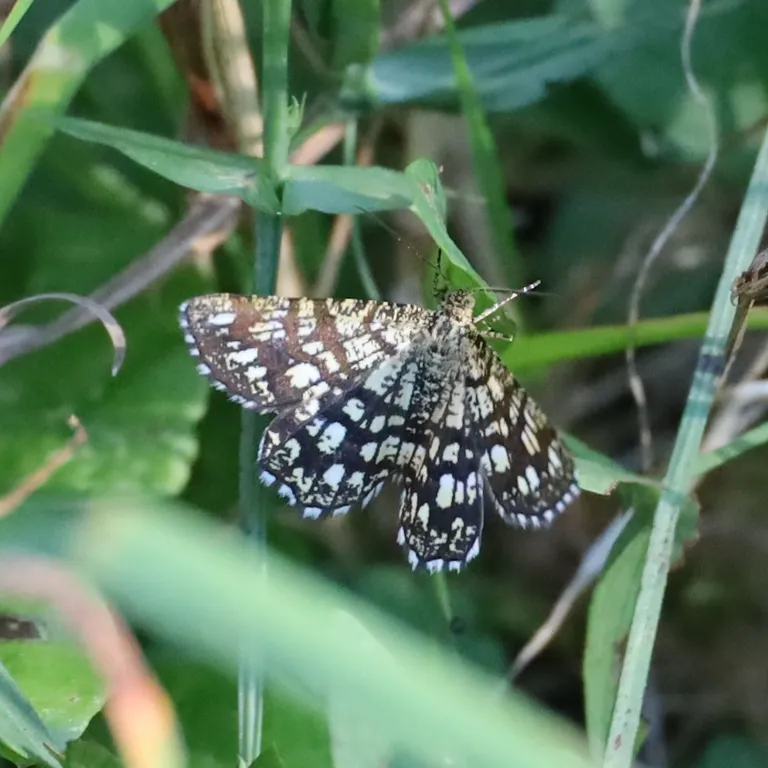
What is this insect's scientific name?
Chiasmia clathrata
